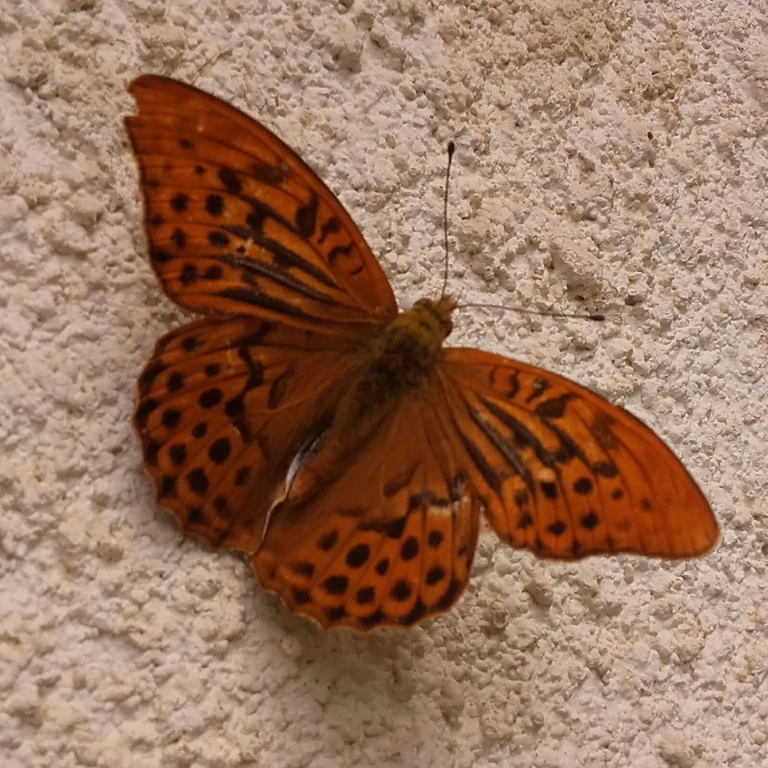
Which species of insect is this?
Argynnis paphia
